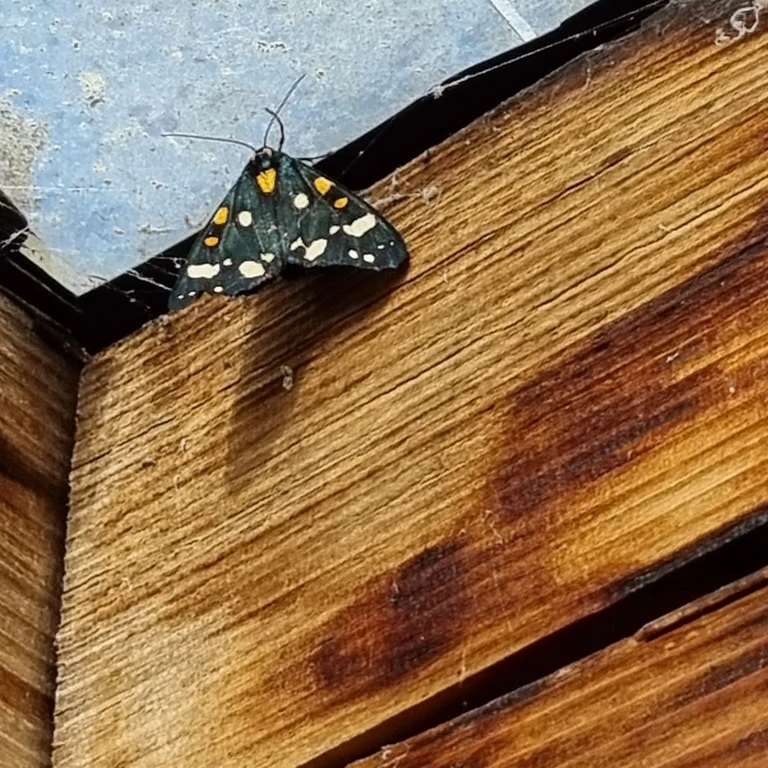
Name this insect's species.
Callimorpha dominula
